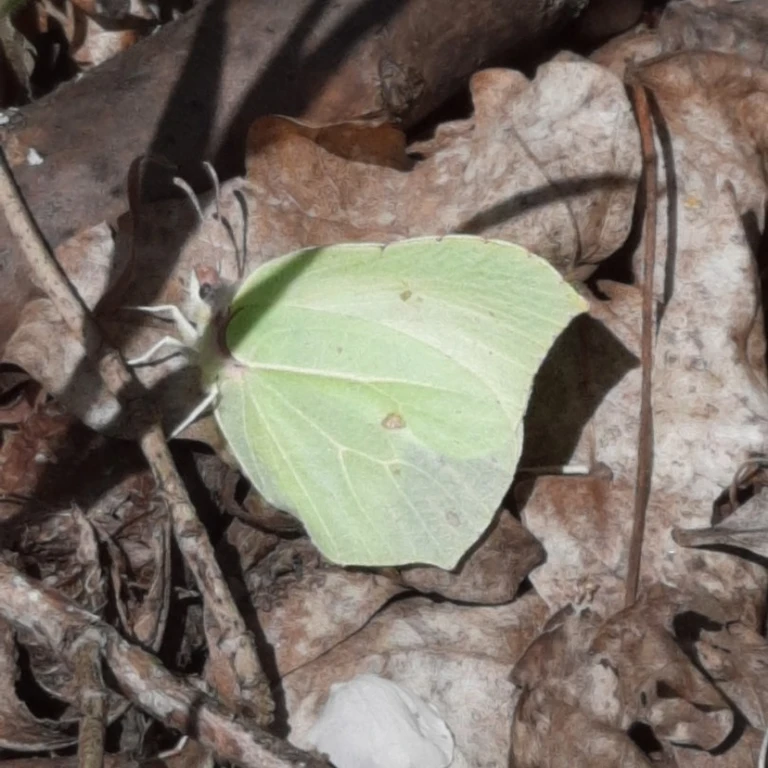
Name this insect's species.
Gonepteryx rhamni
